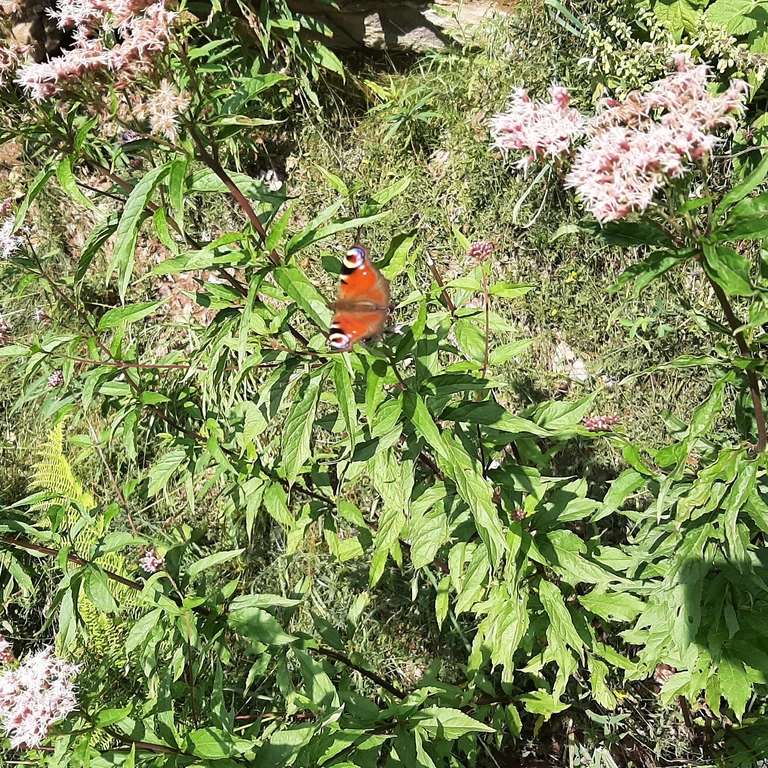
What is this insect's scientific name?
Aglais io
